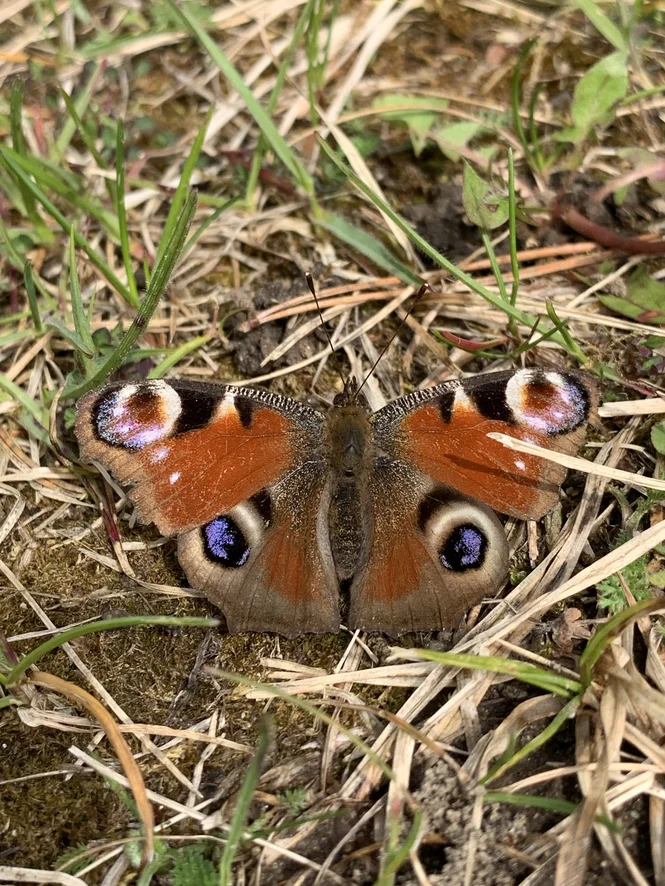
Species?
Aglais io
